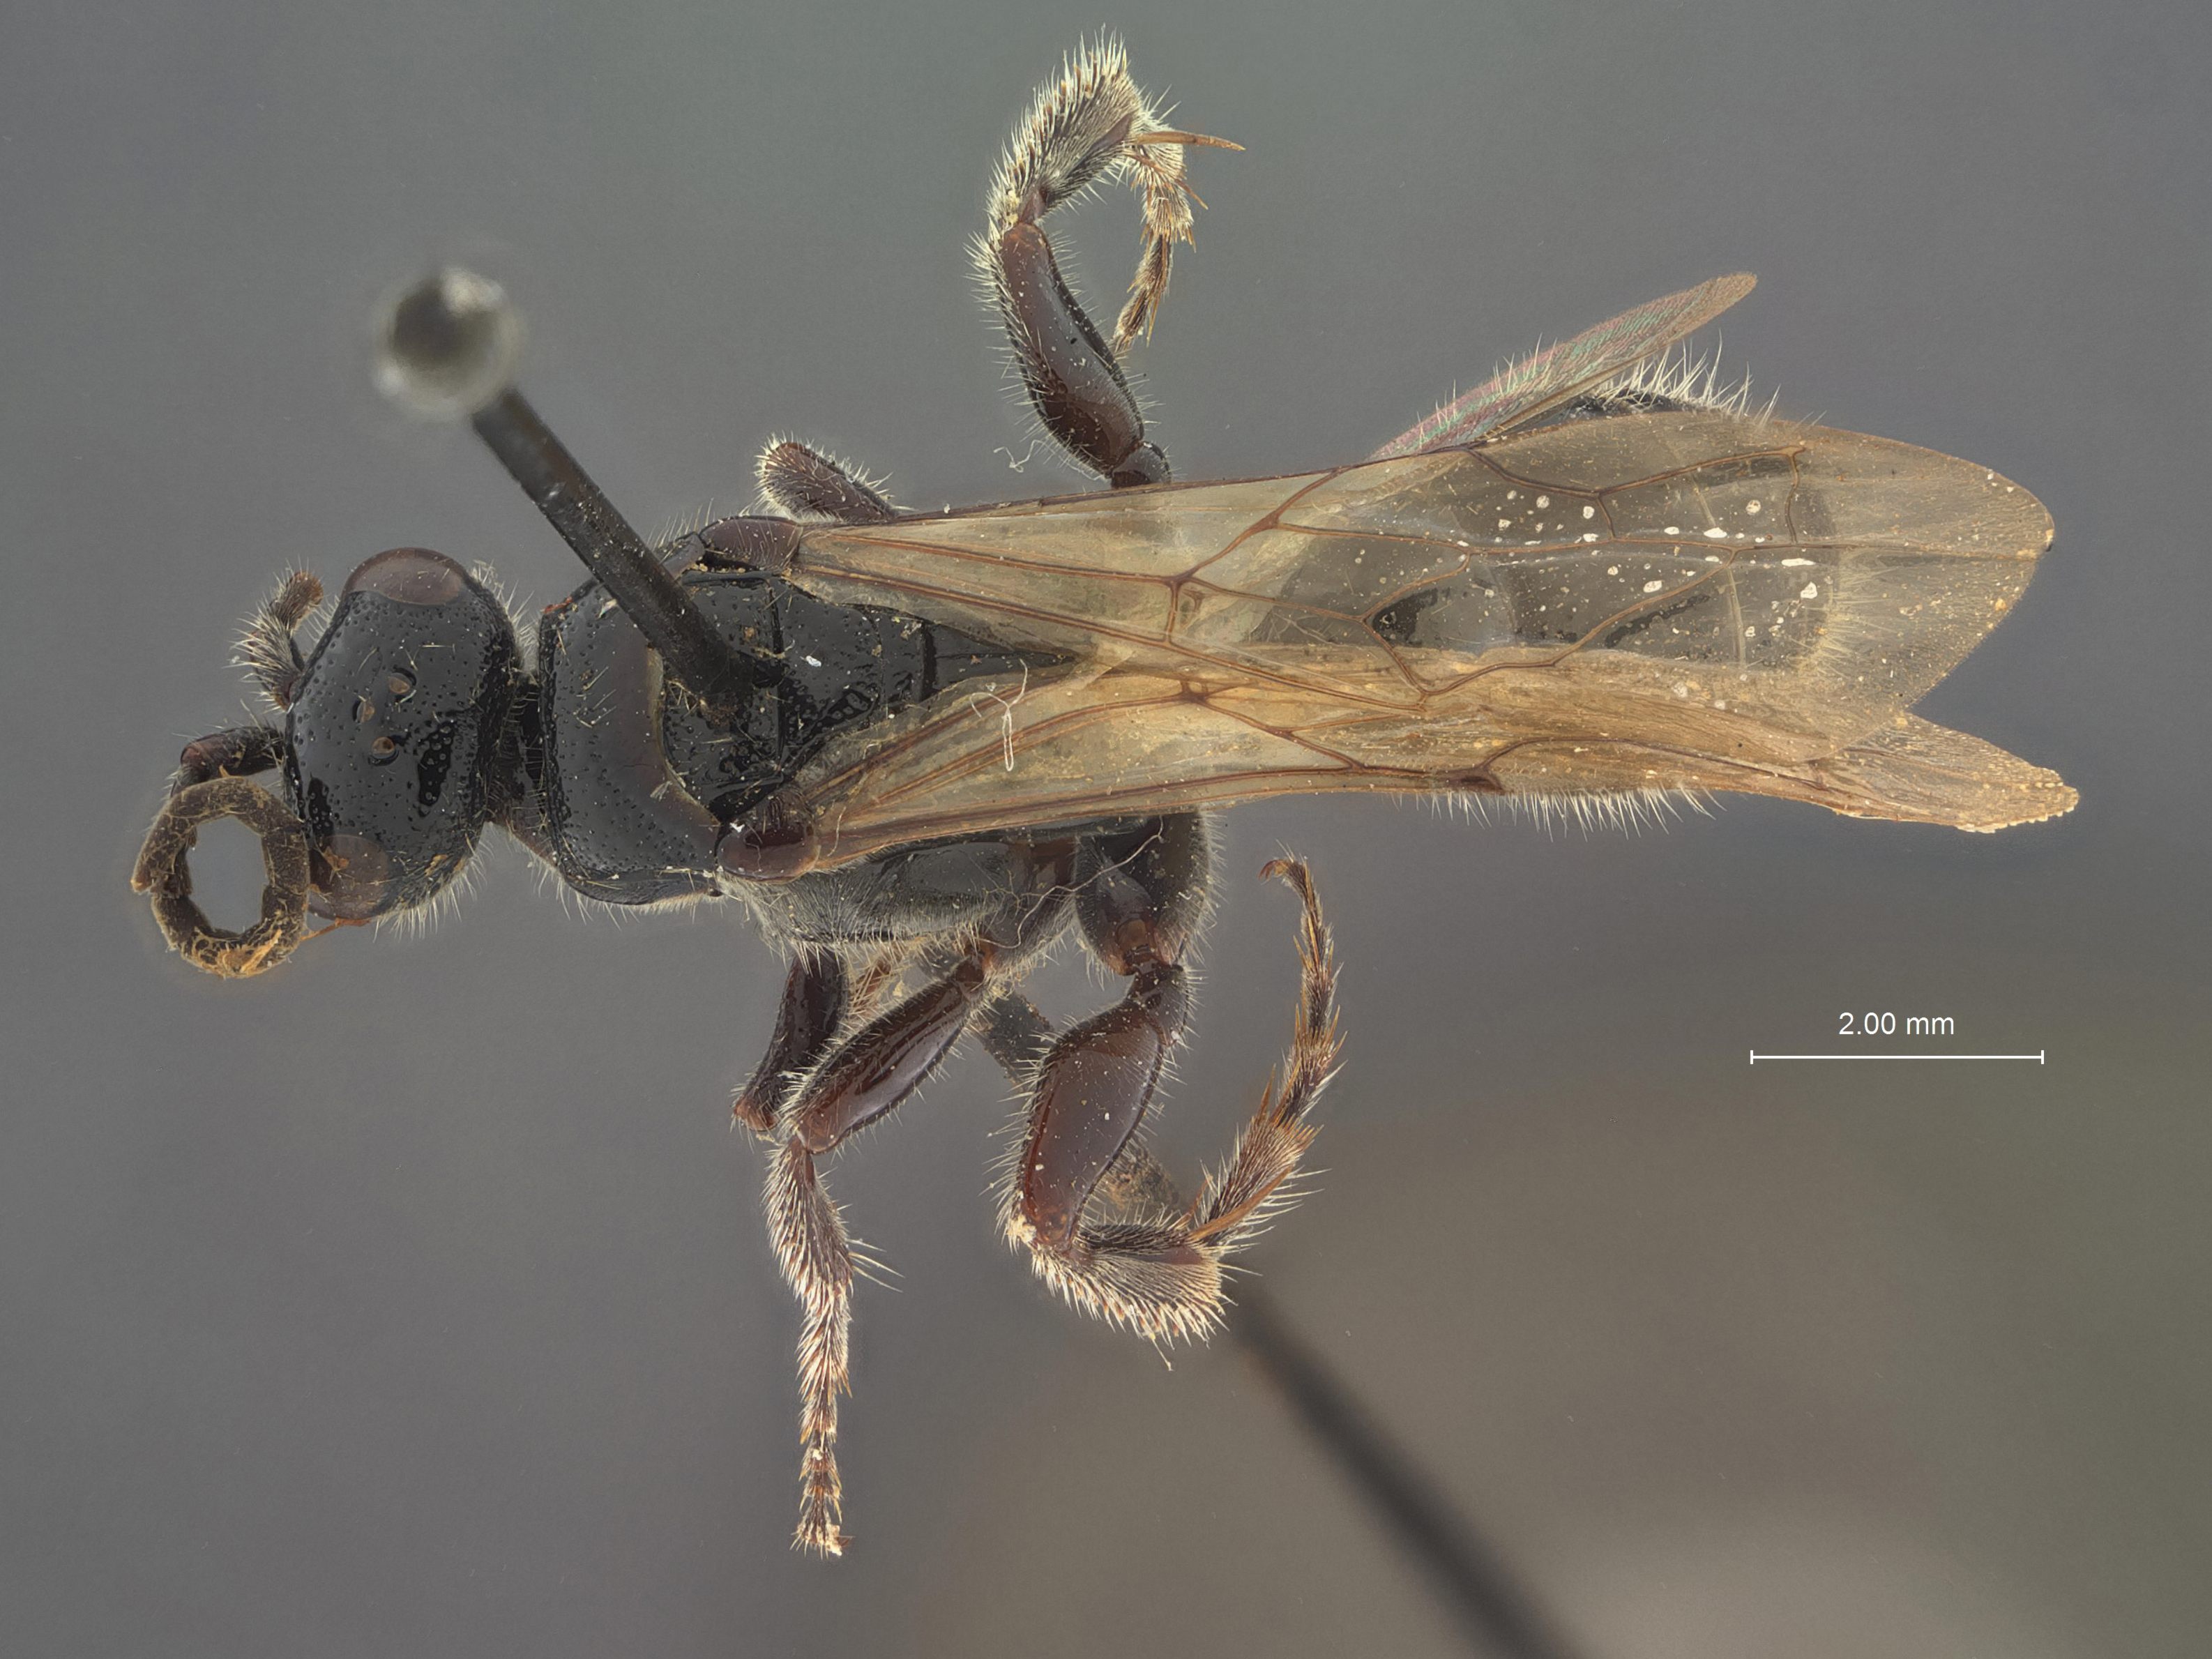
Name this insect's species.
Tiphia minutopunctata
